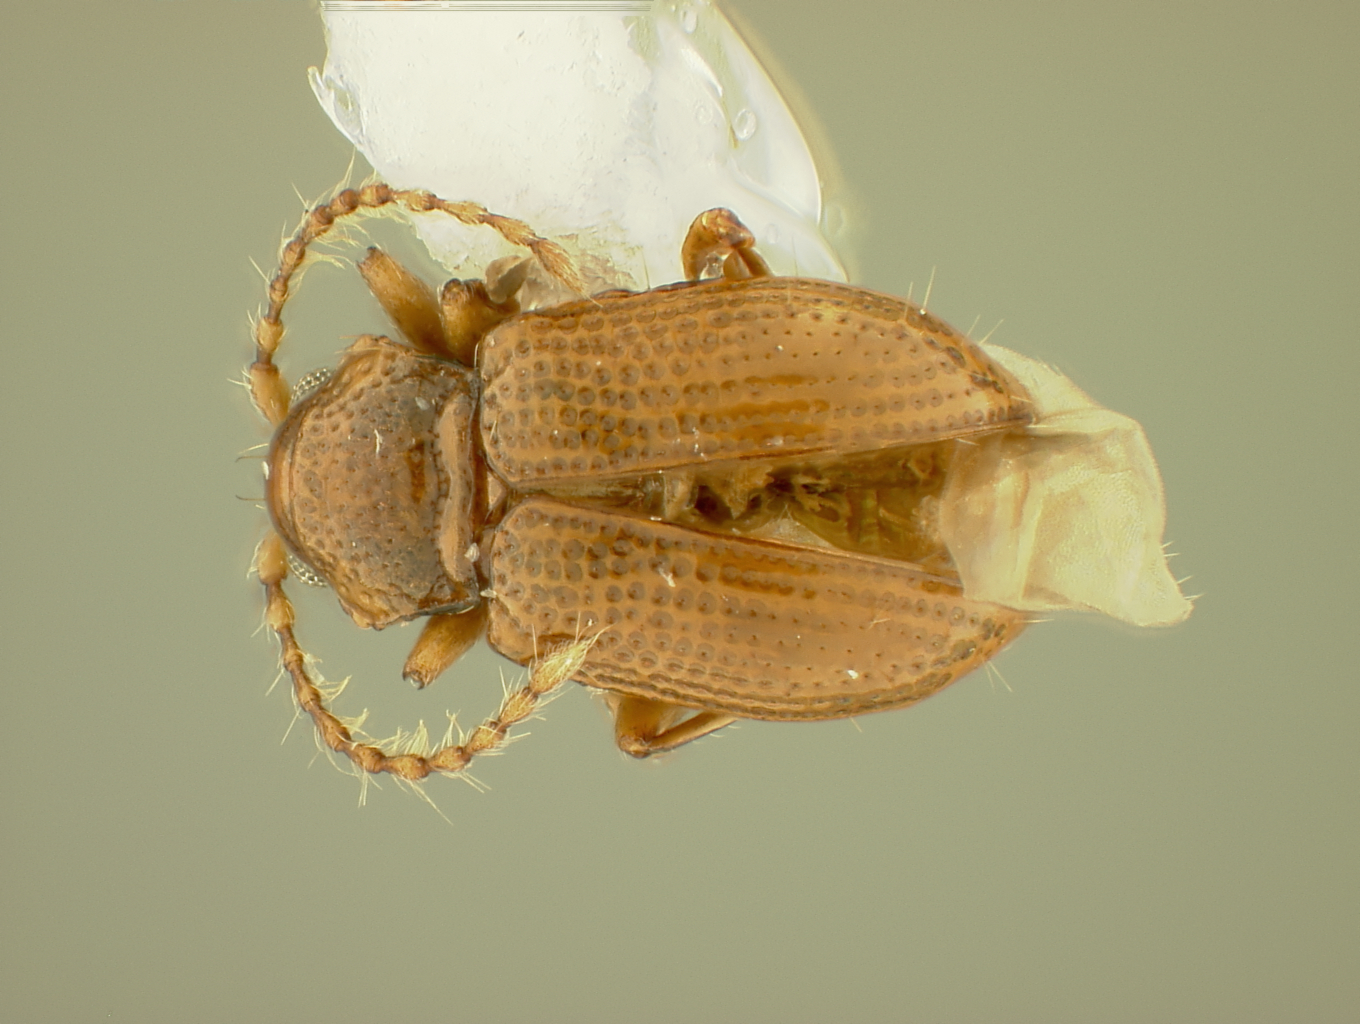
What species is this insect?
Orthaltica pahangi
